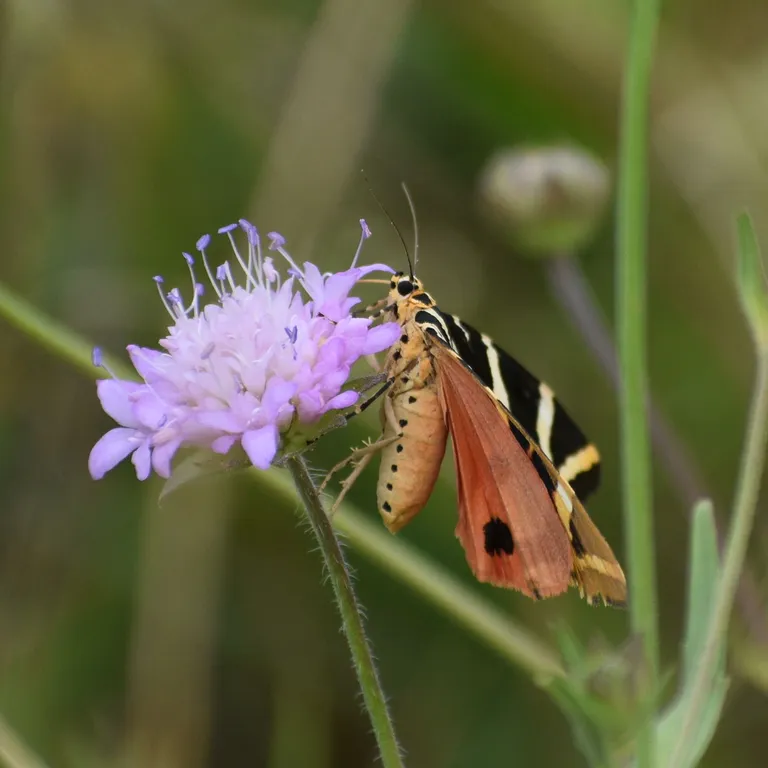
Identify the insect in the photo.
Euplagia quadripunctaria
